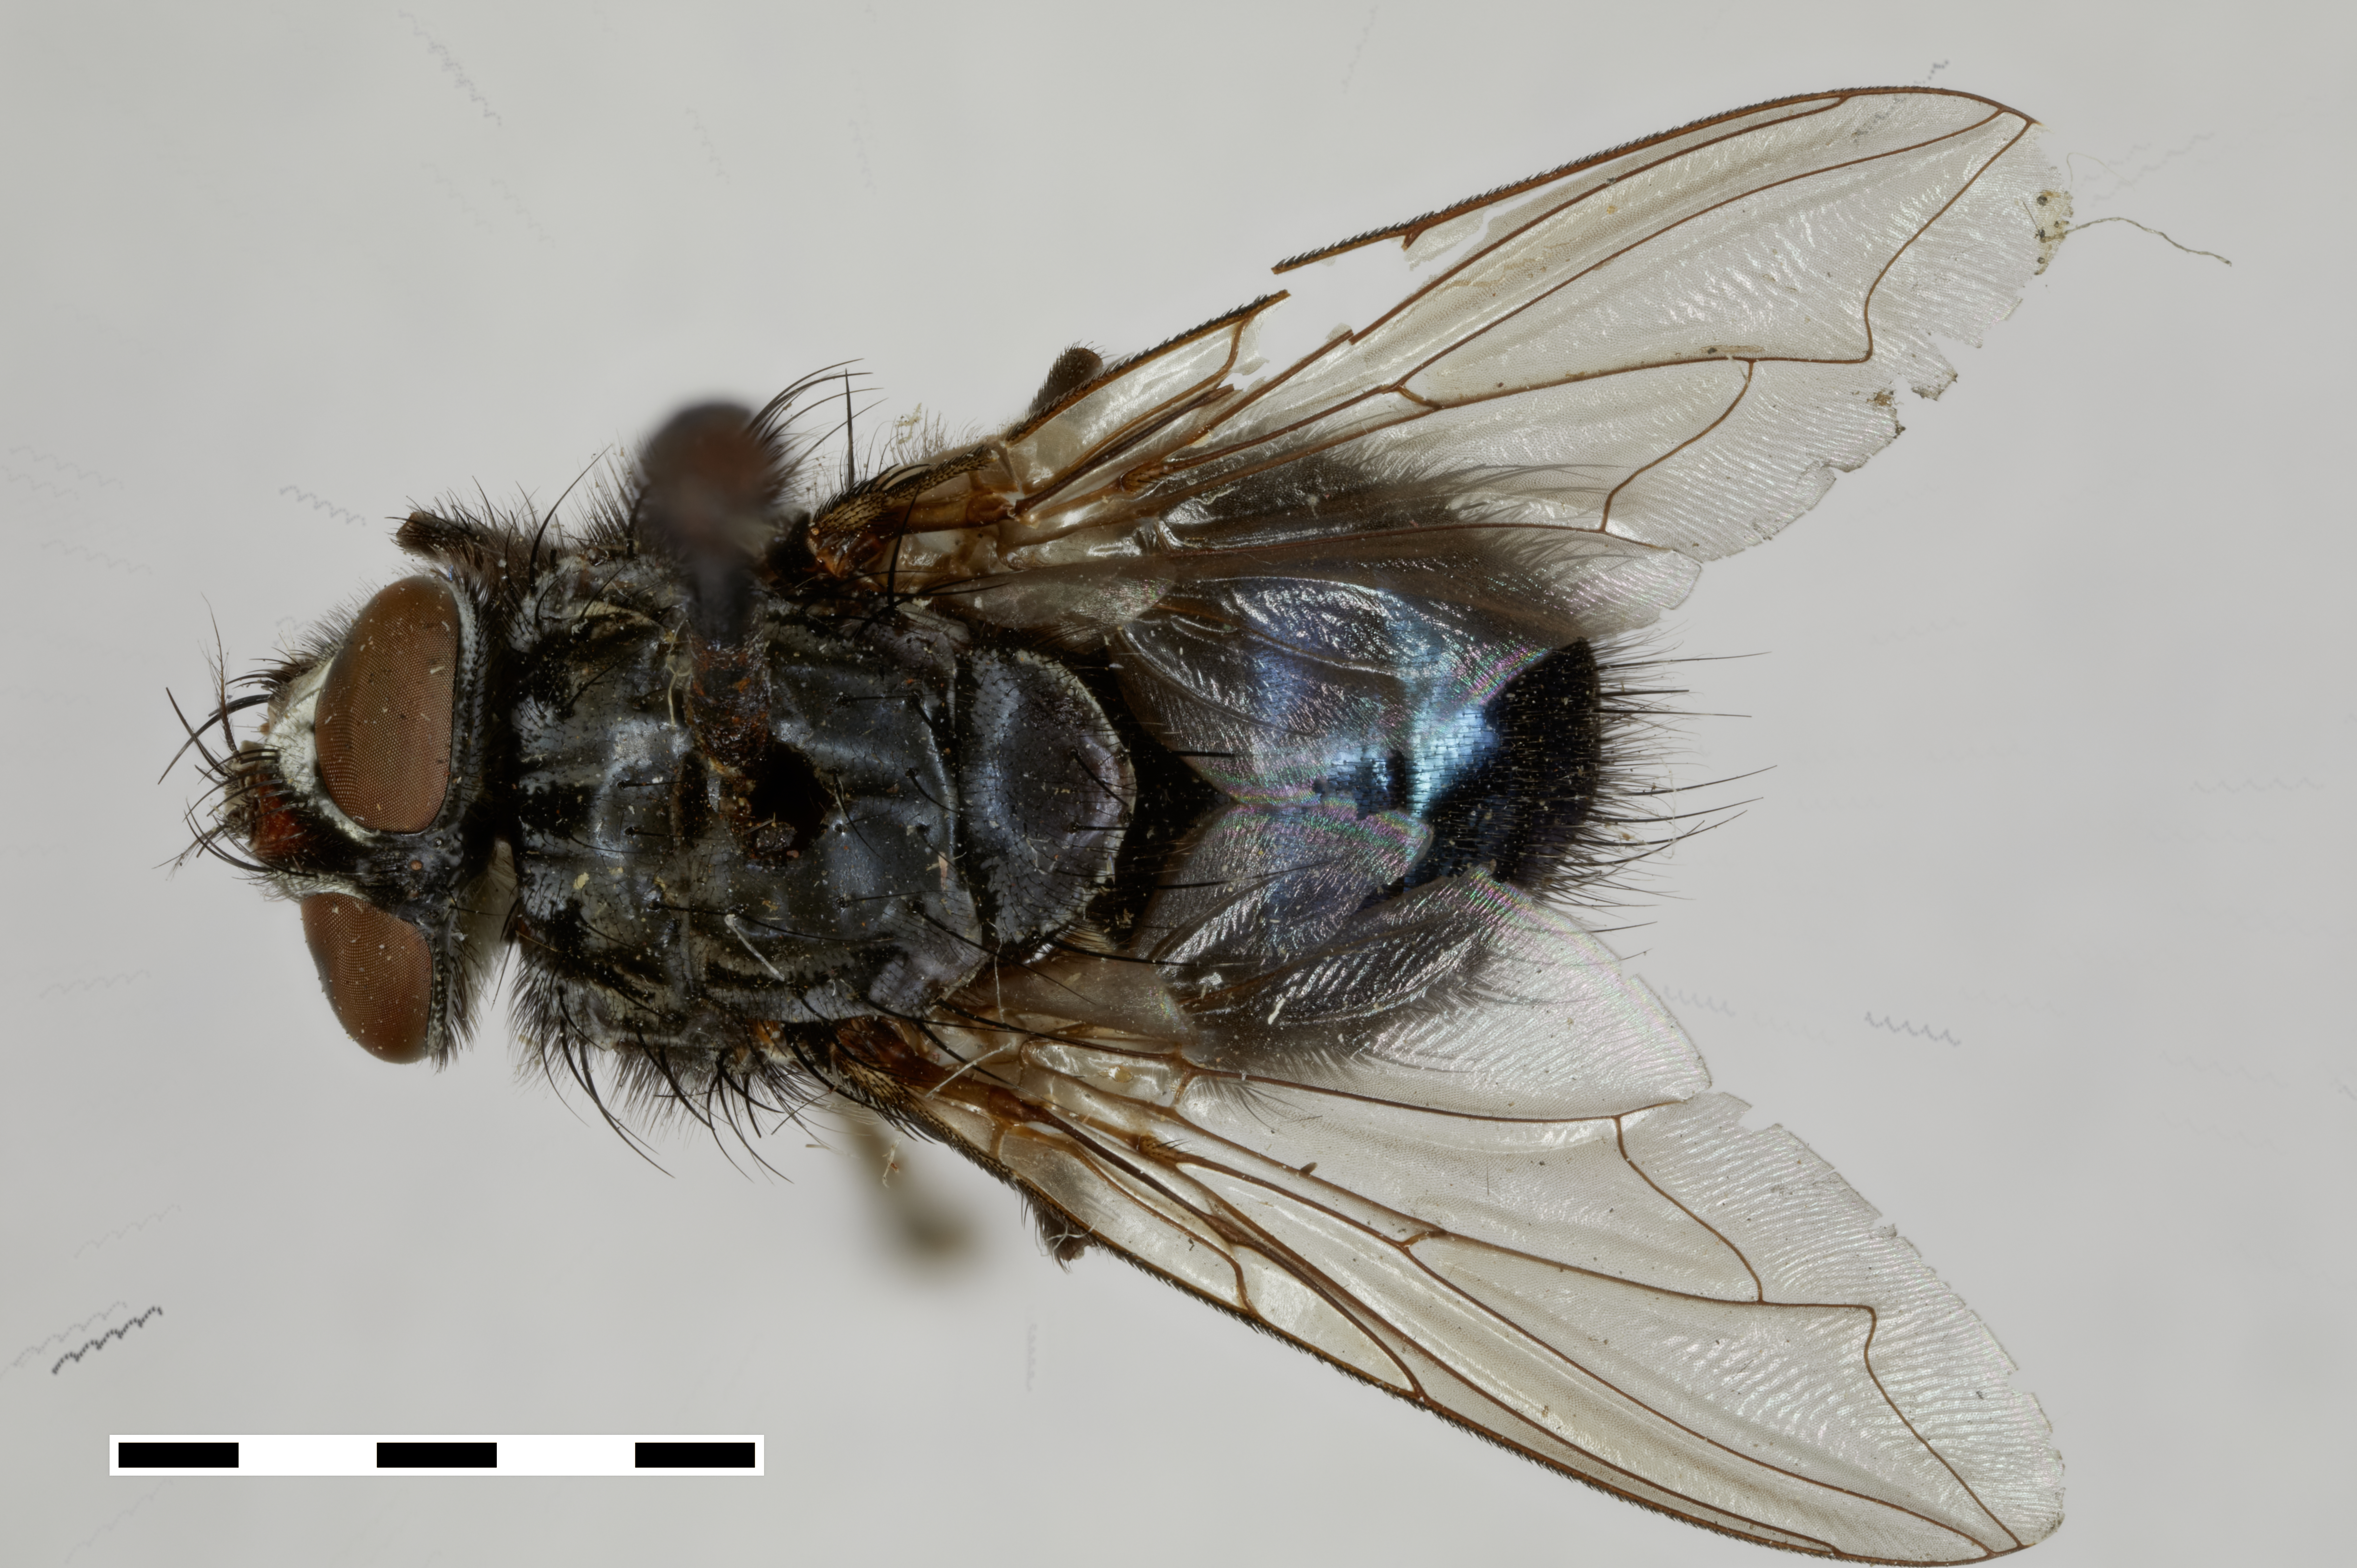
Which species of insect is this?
Calliphora grahami (also Aldrichina grahami)
